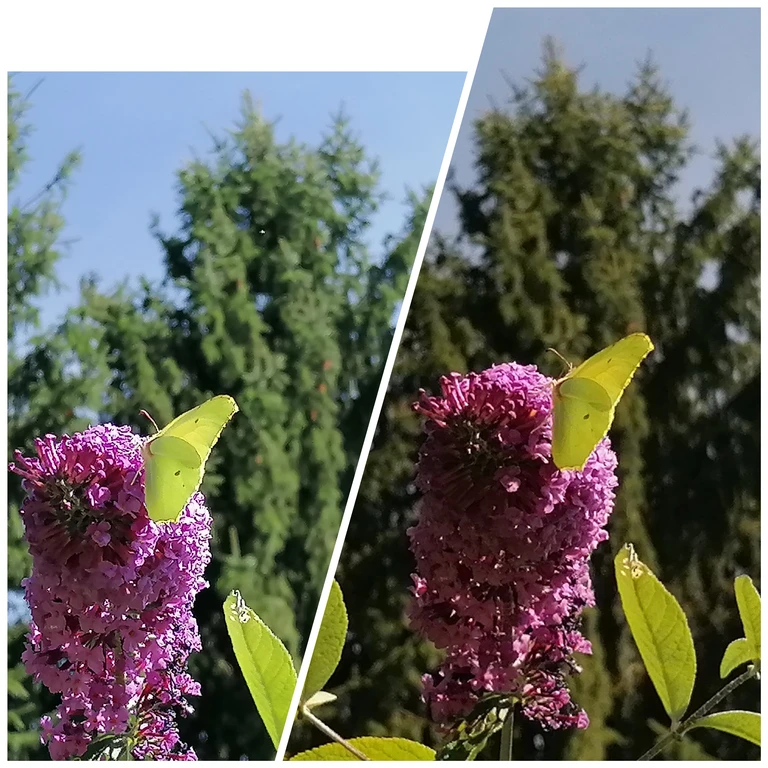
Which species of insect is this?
Gonepteryx rhamni
